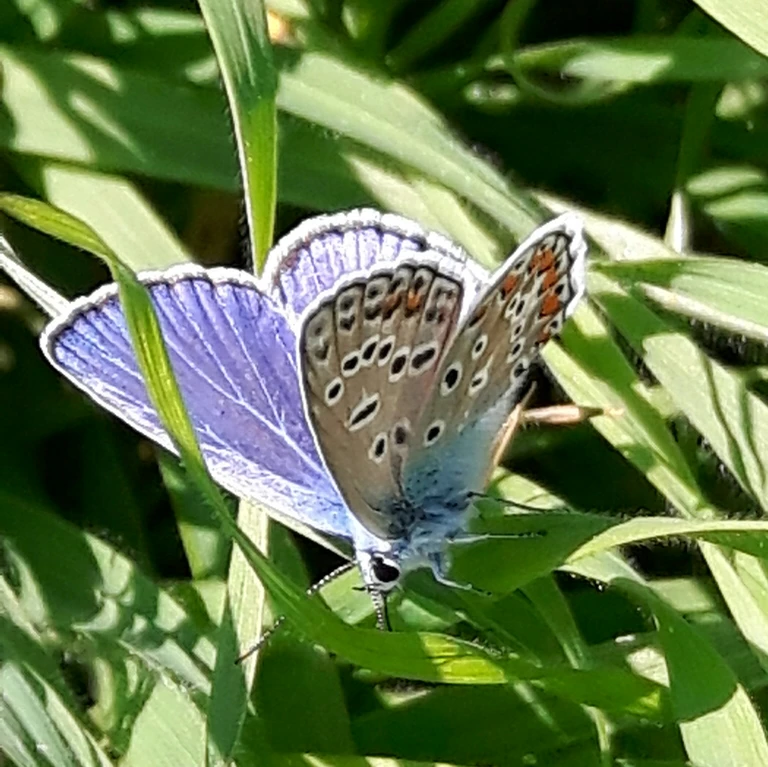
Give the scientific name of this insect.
Polyommatus icarus
